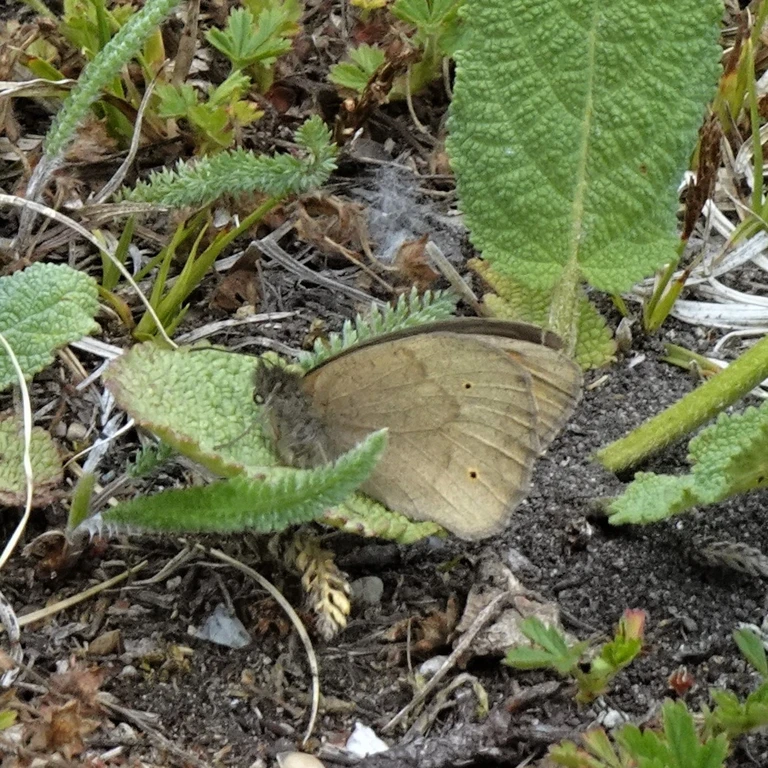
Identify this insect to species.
Maniola jurtina
